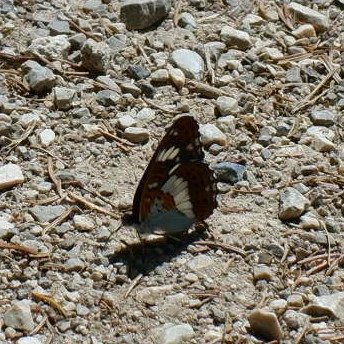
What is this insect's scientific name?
Limenitis camilla (also Ladoga camilla)
